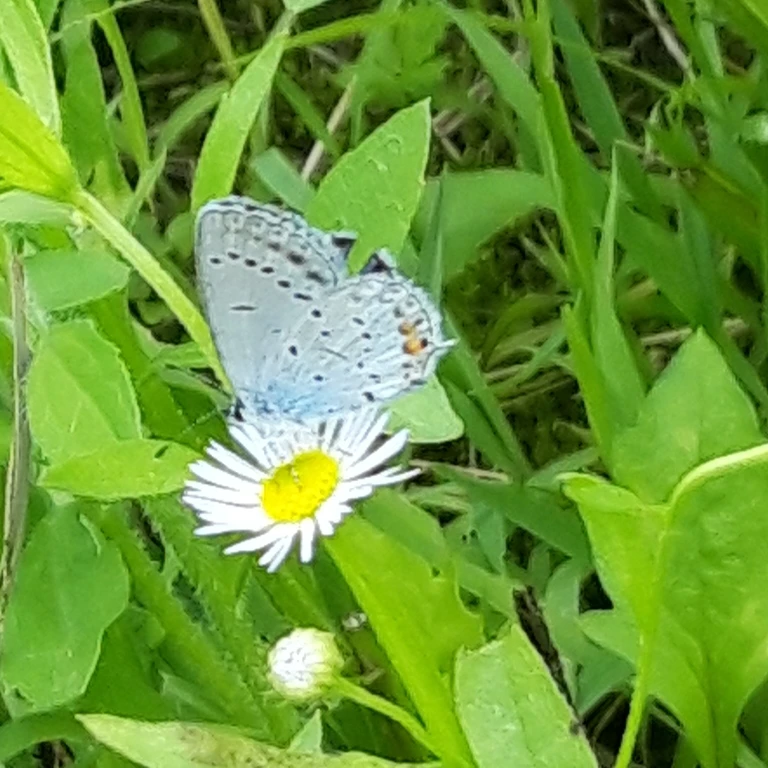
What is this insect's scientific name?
Cupido argiades (also Elkalyce argiades)
